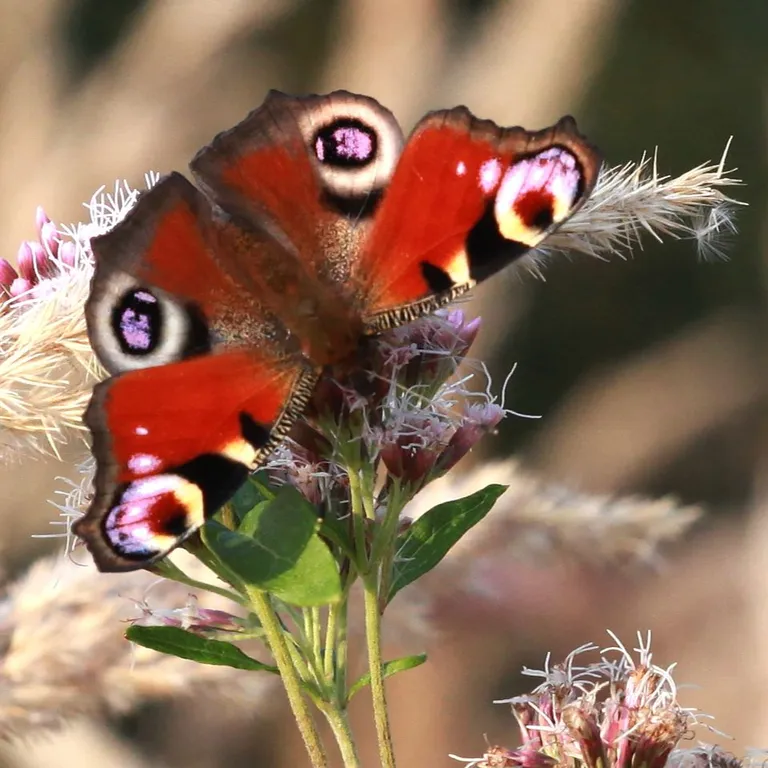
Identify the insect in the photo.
Aglais io
